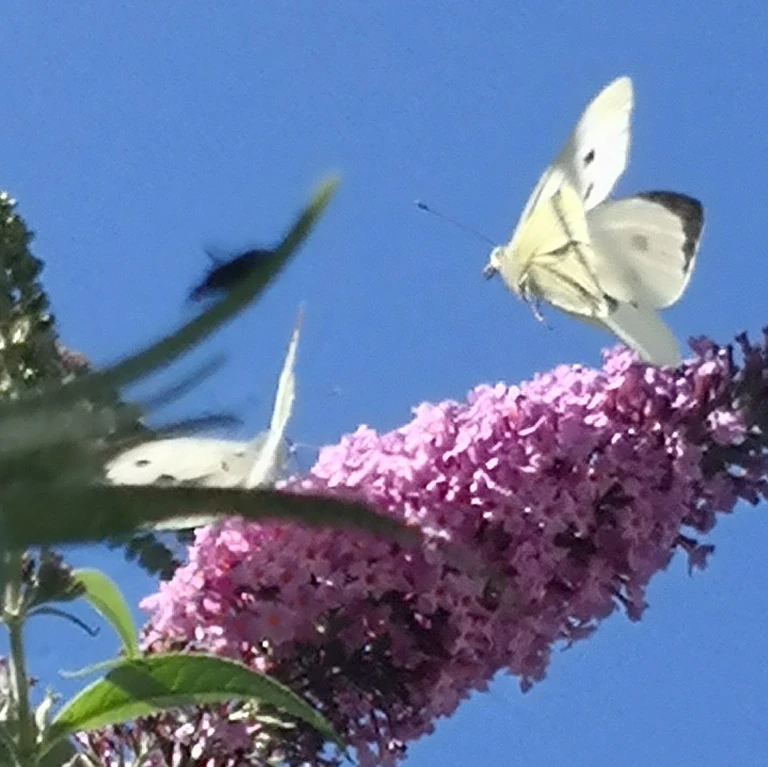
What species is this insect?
Pieris brassicae
